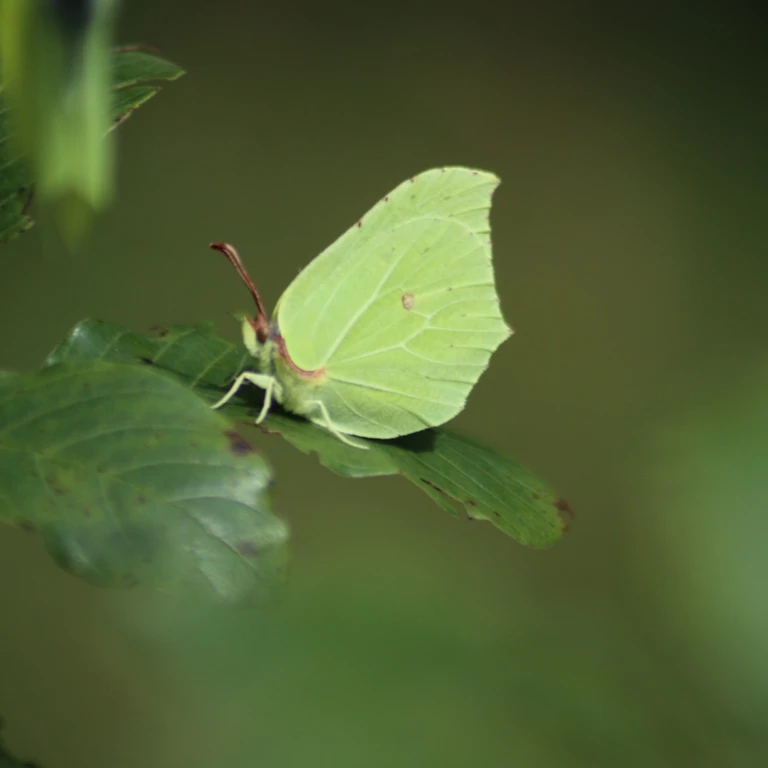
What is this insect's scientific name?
Gonepteryx rhamni
